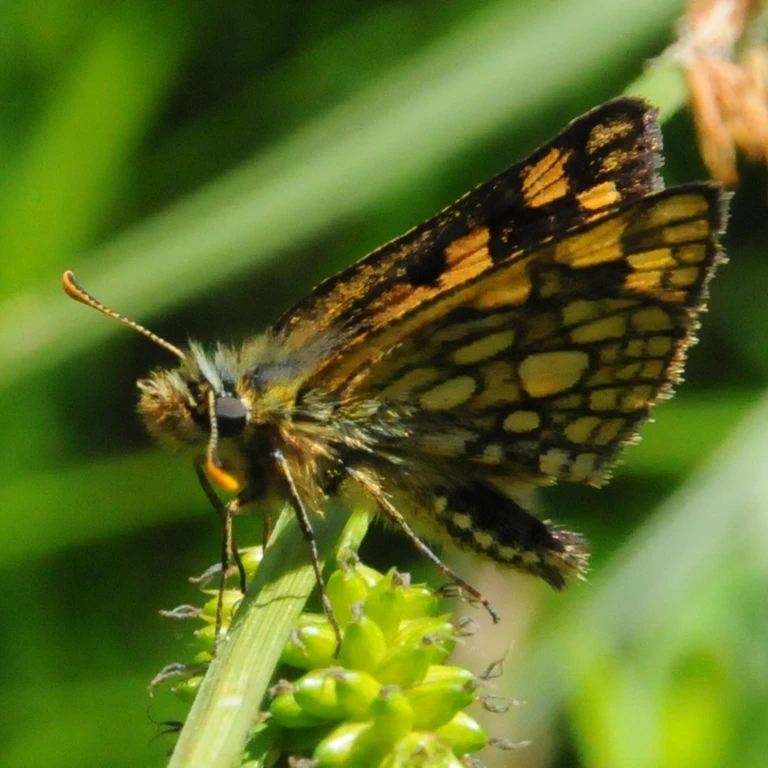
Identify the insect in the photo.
Carterocephalus palaemon
